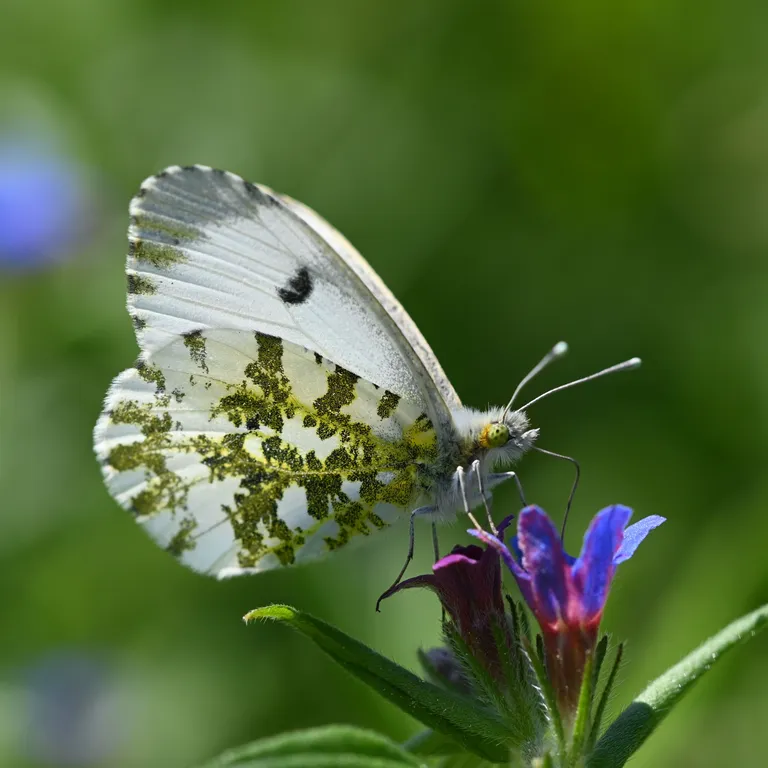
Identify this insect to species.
Anthocharis cardamines
